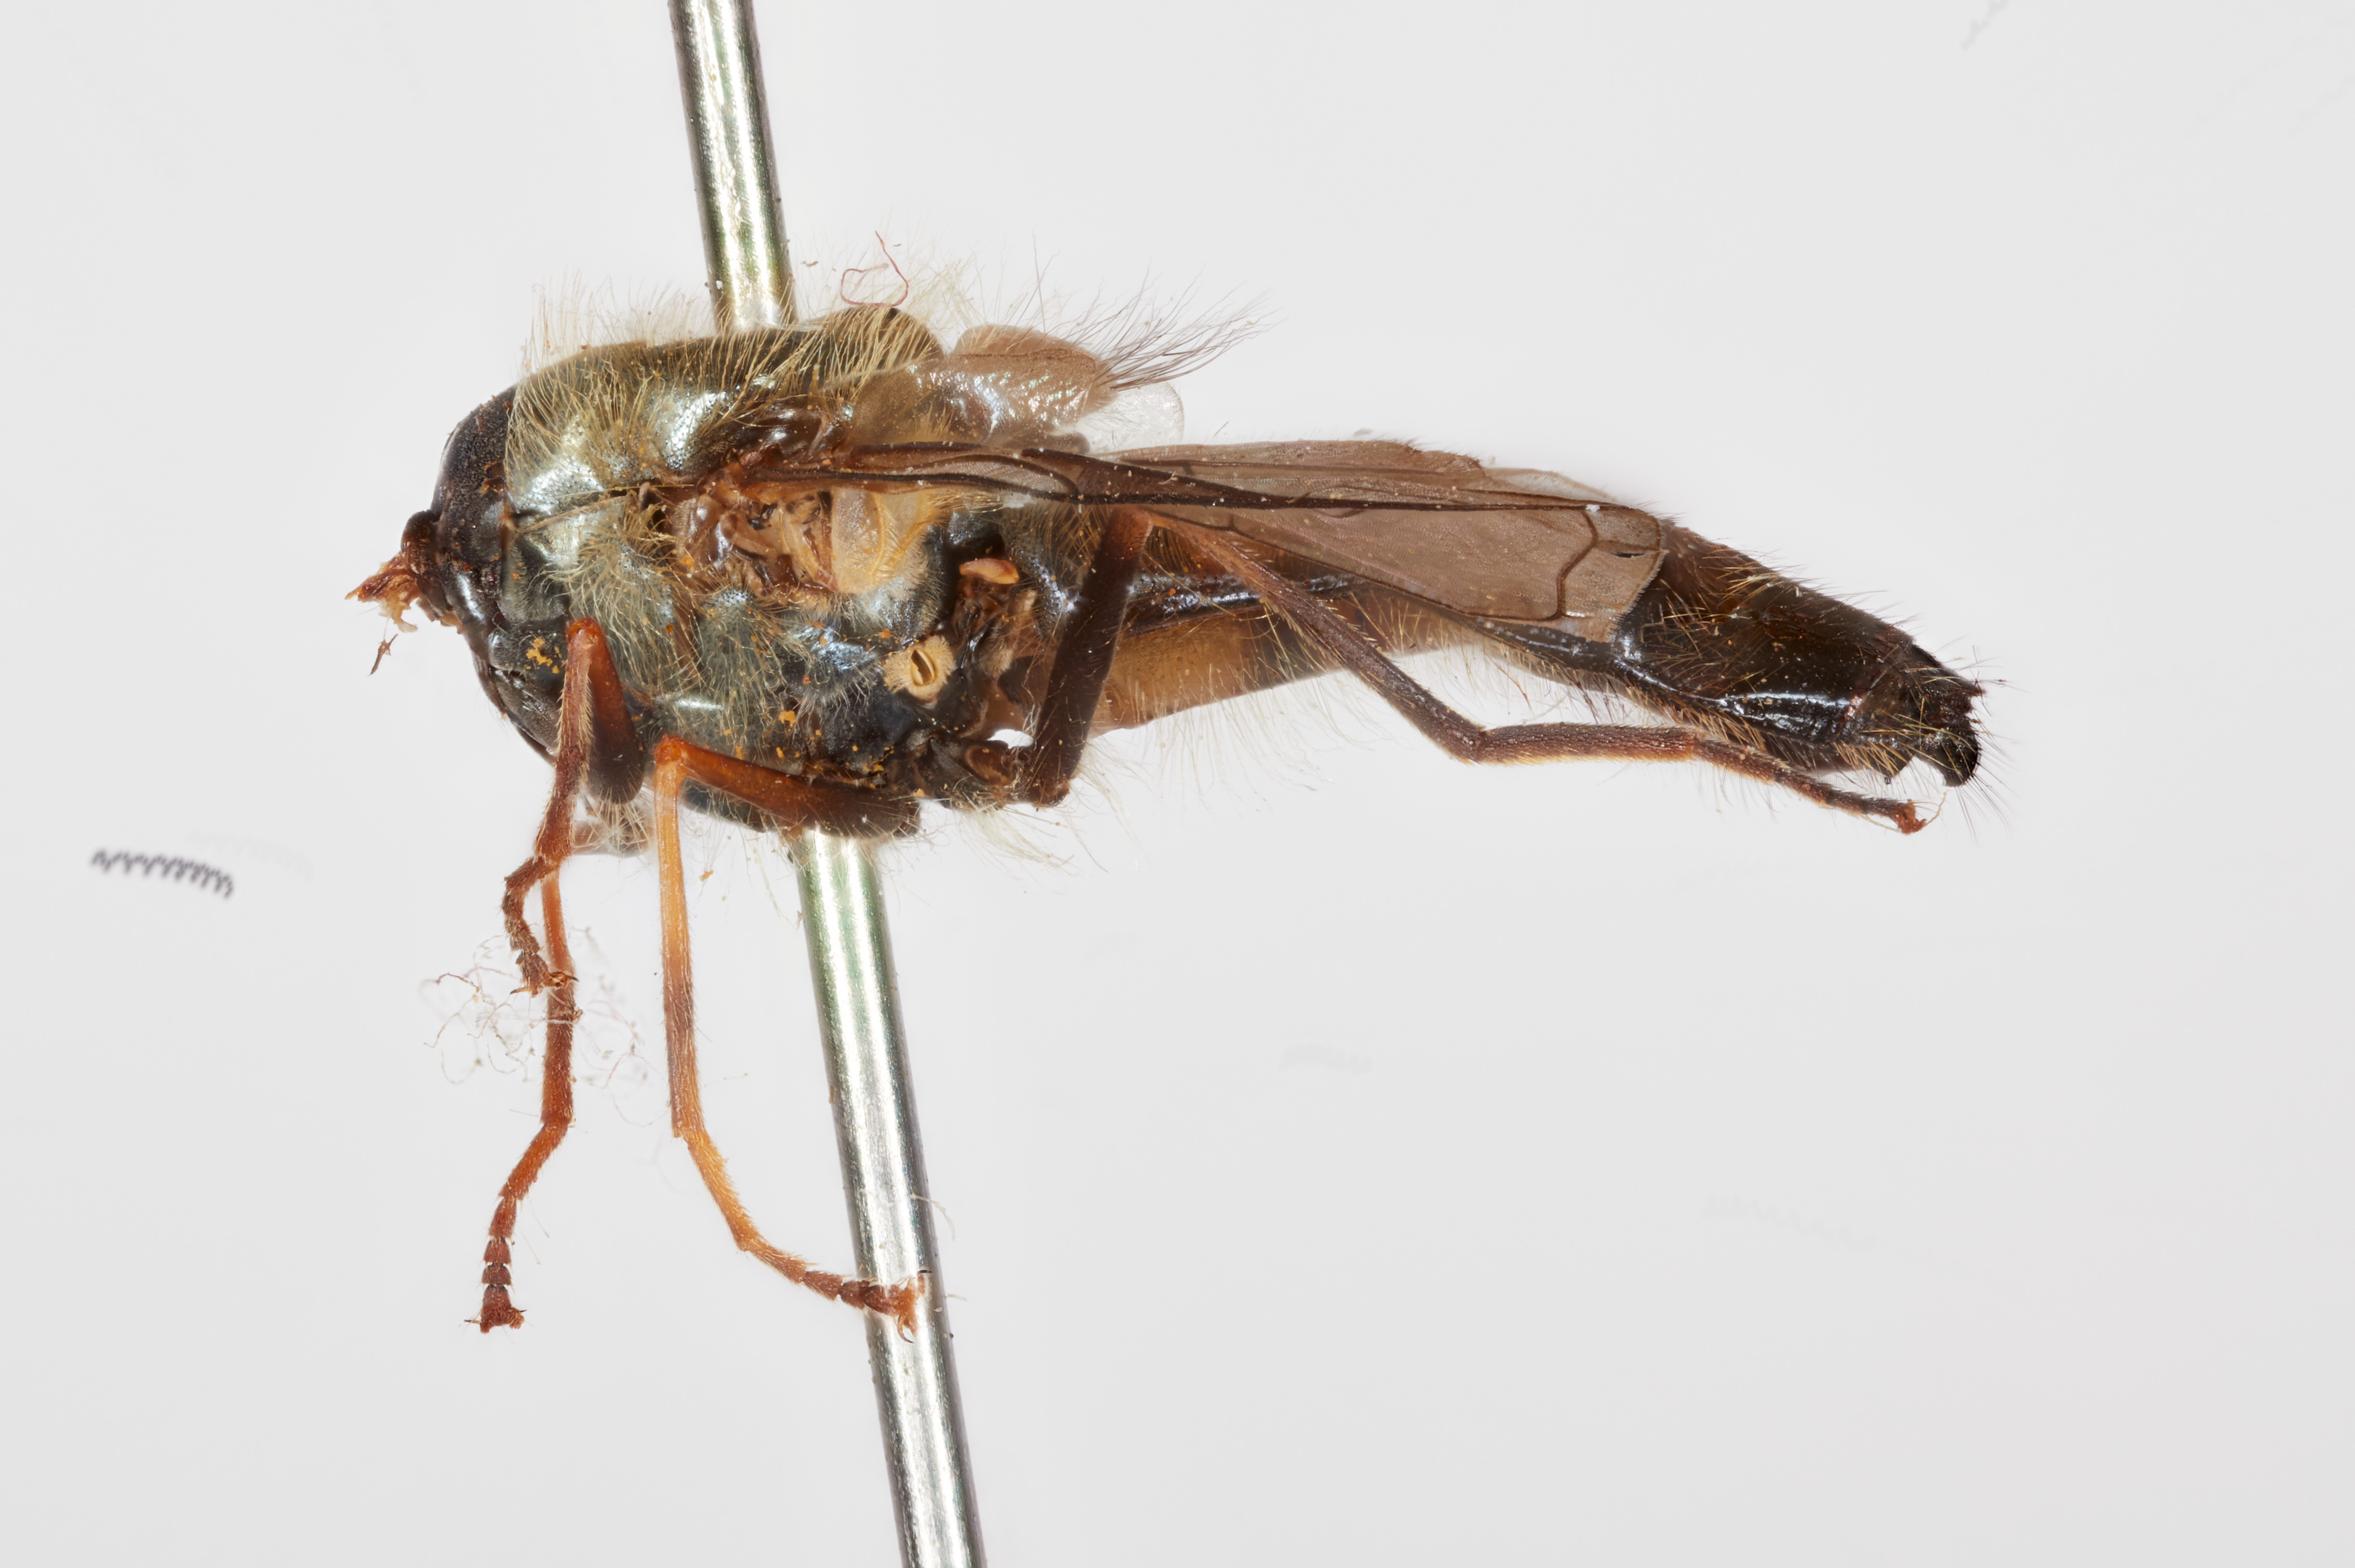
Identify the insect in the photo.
Dasysyrphus darada
